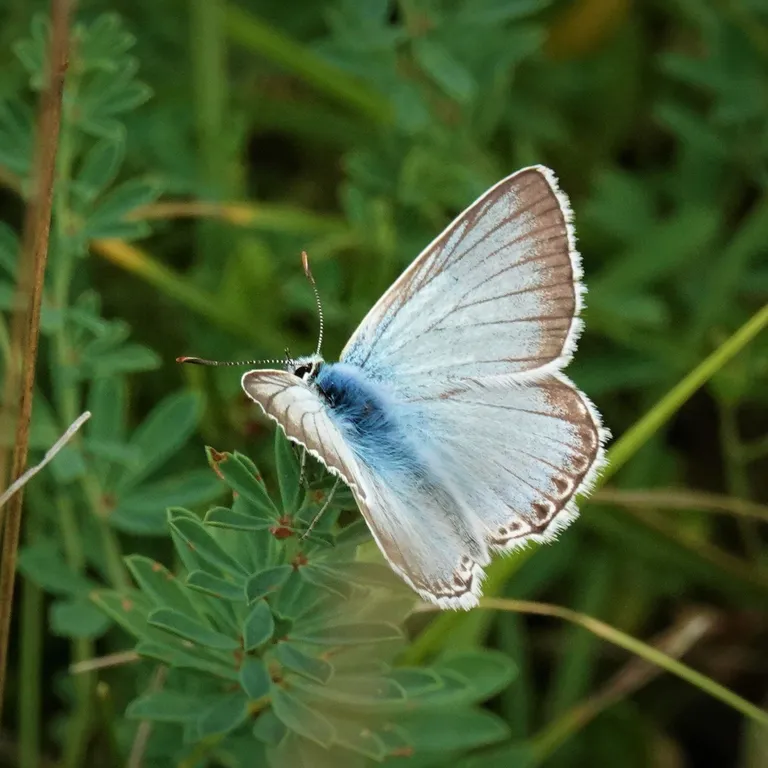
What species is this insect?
Lysandra coridon
